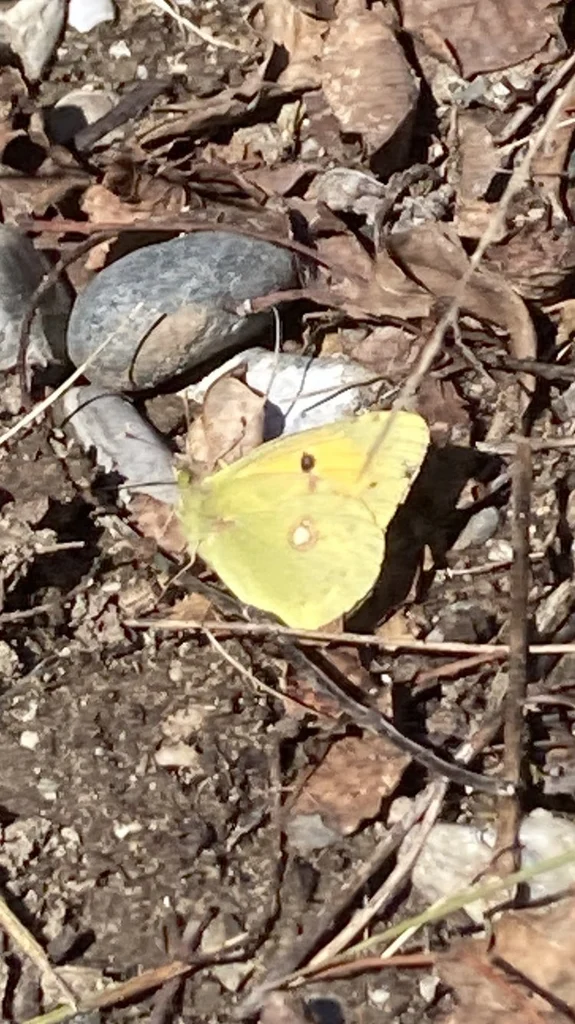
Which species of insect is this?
Colias croceus
